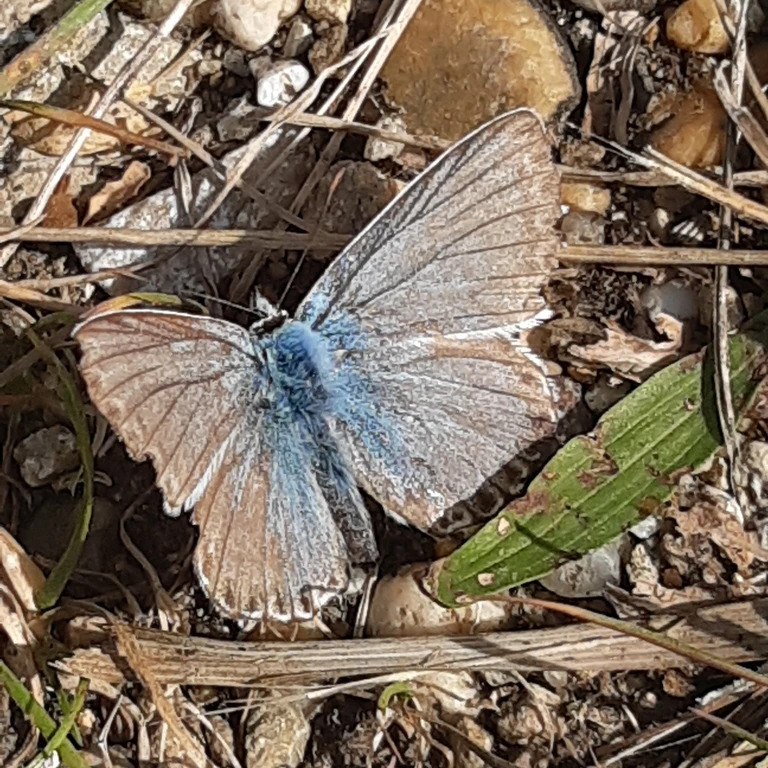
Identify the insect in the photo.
Lysandra coridon
